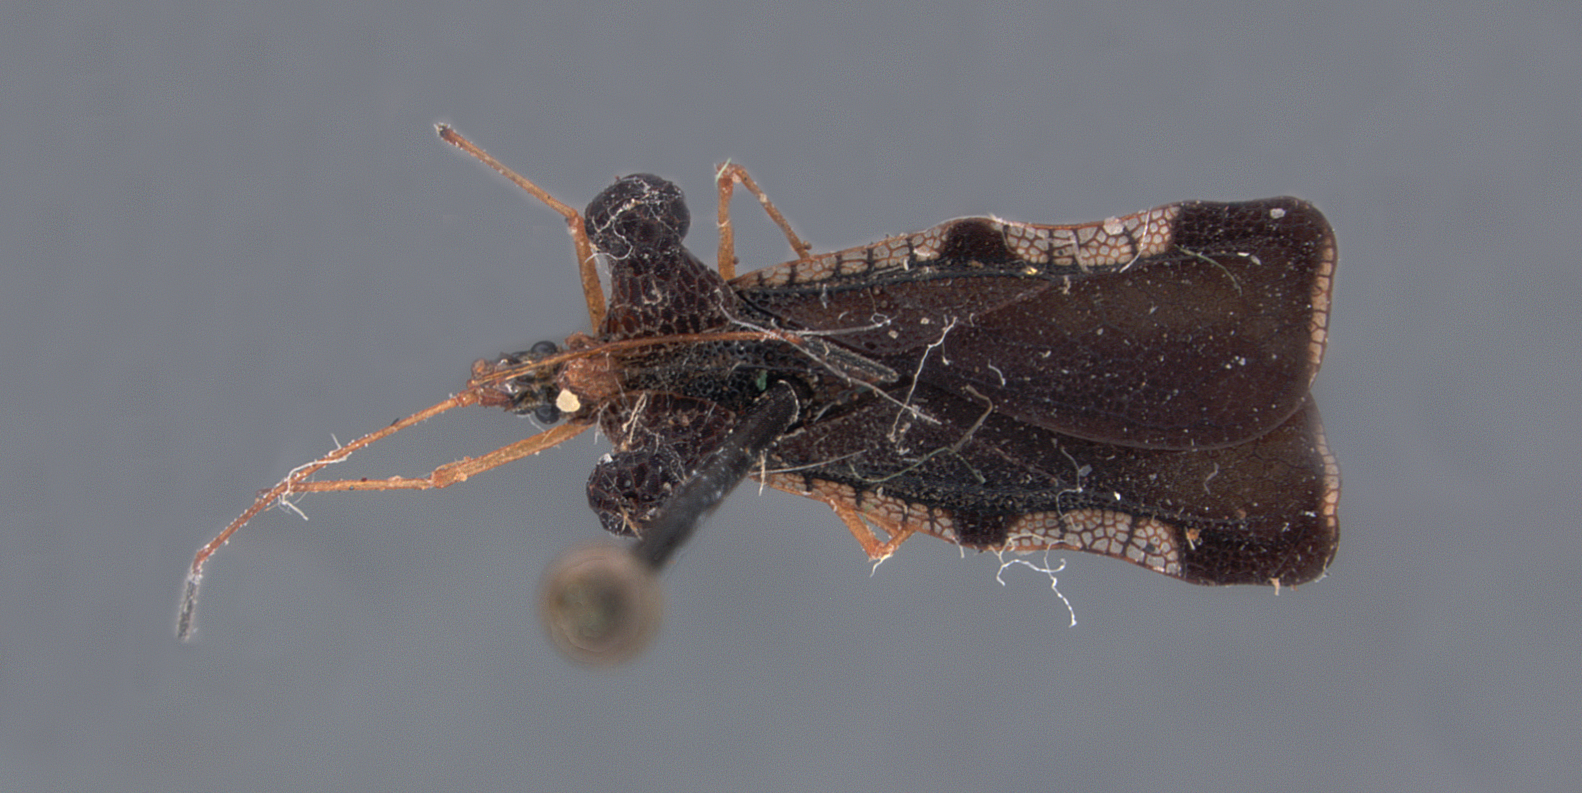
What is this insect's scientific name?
Elasmognathus inusitatus
